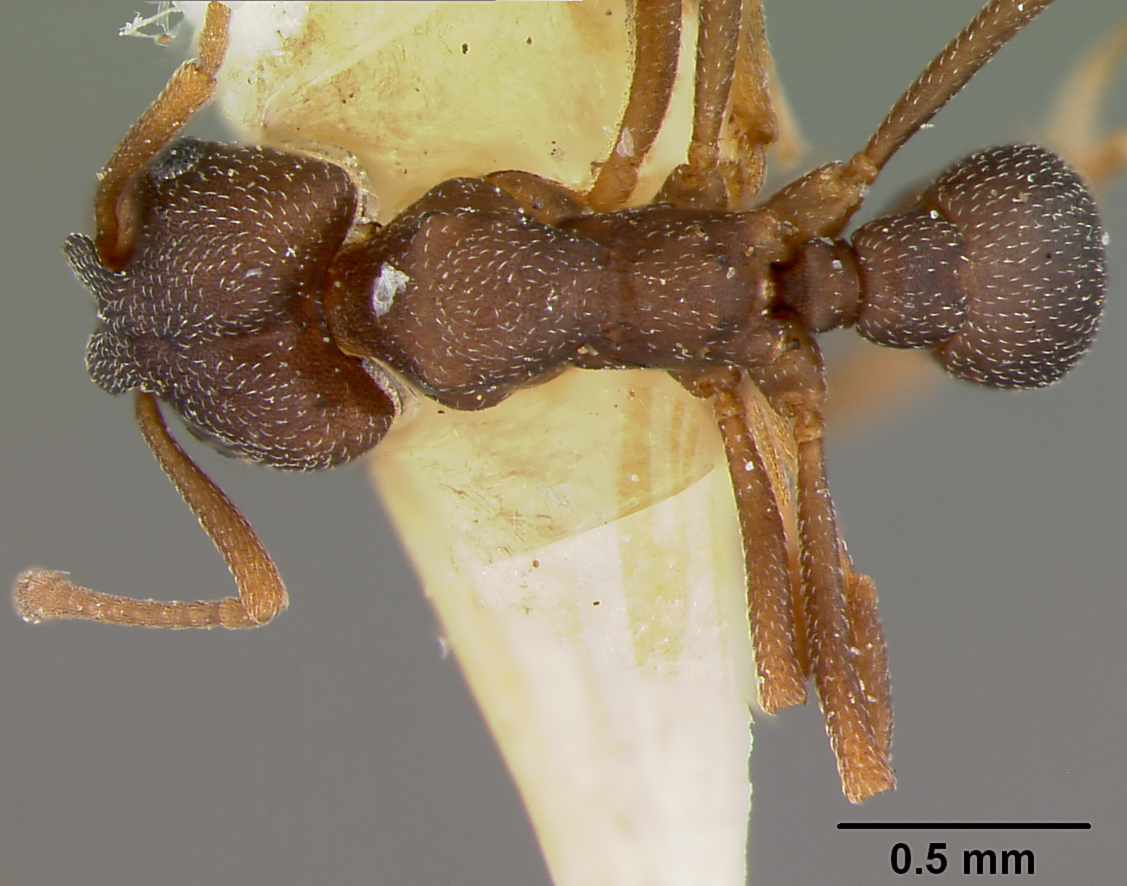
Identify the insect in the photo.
Mycetophylax brittoni
